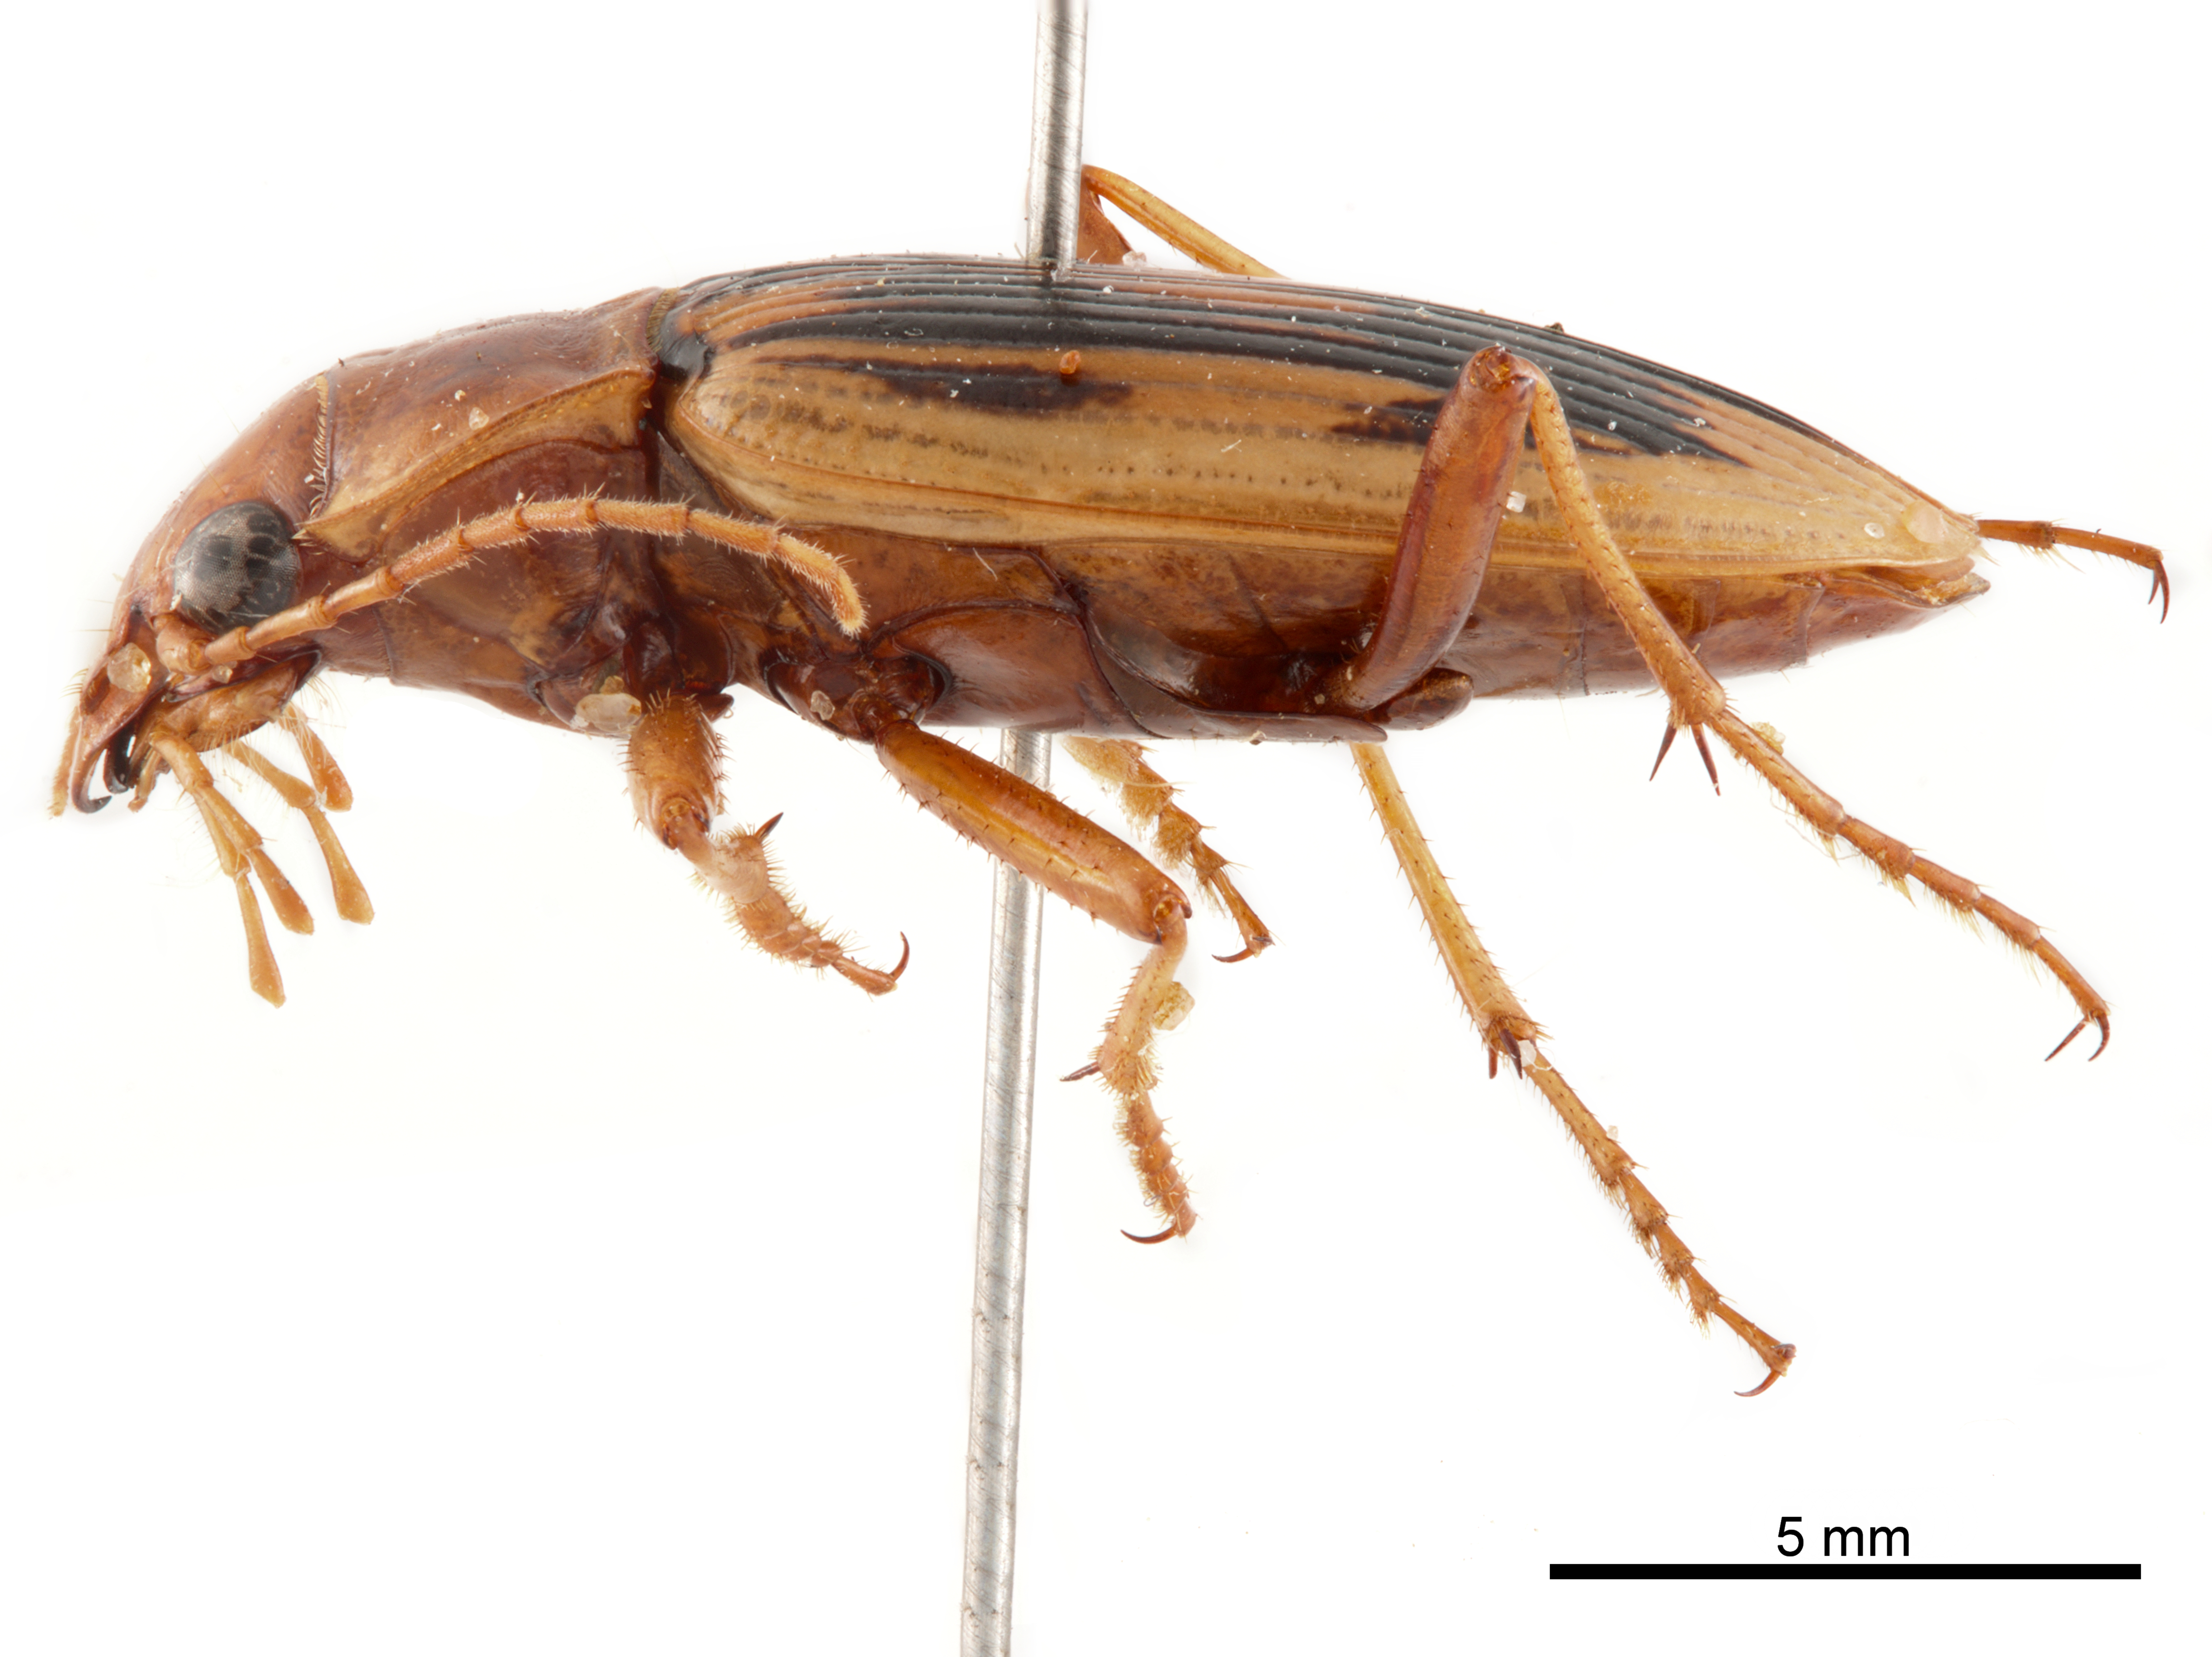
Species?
Eurynebria complanata
